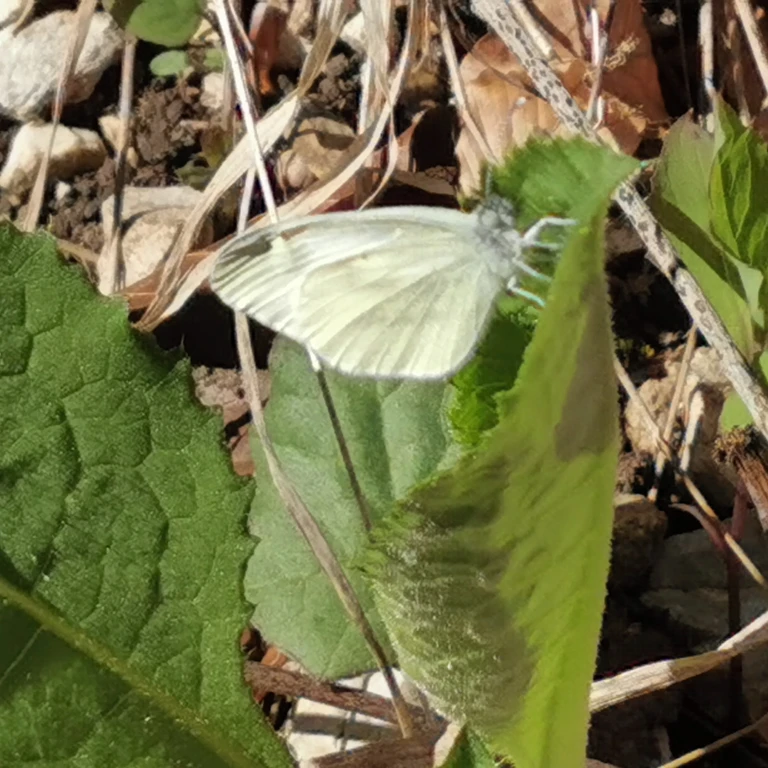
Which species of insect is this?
Leptidea sinapis/juvernica
